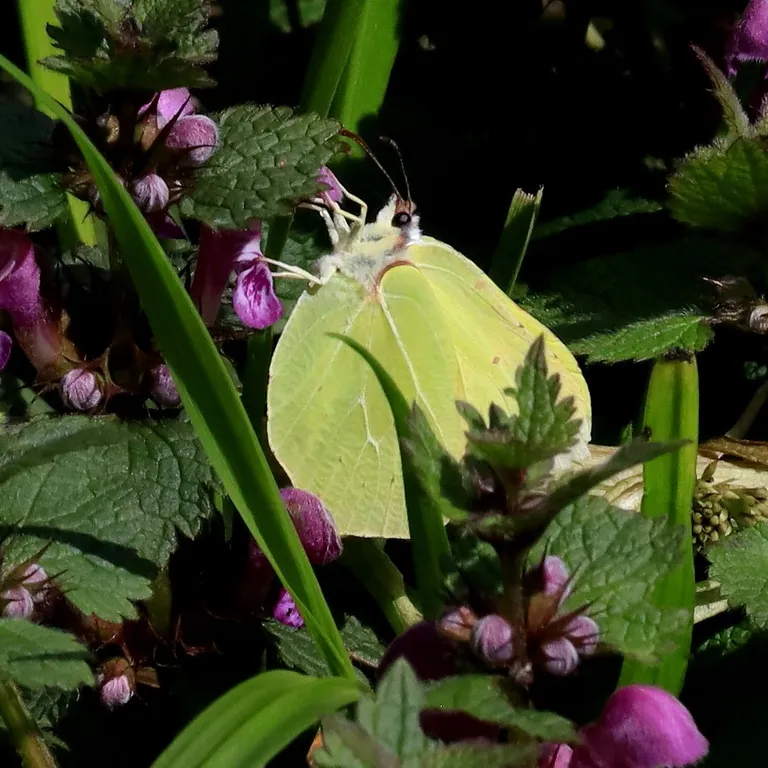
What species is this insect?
Gonepteryx rhamni
